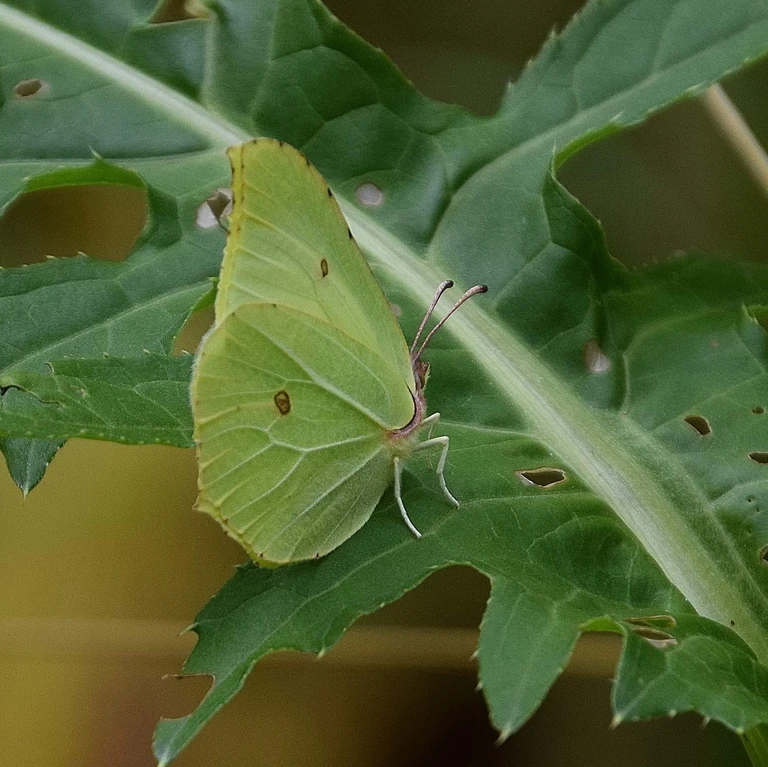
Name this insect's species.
Gonepteryx rhamni
